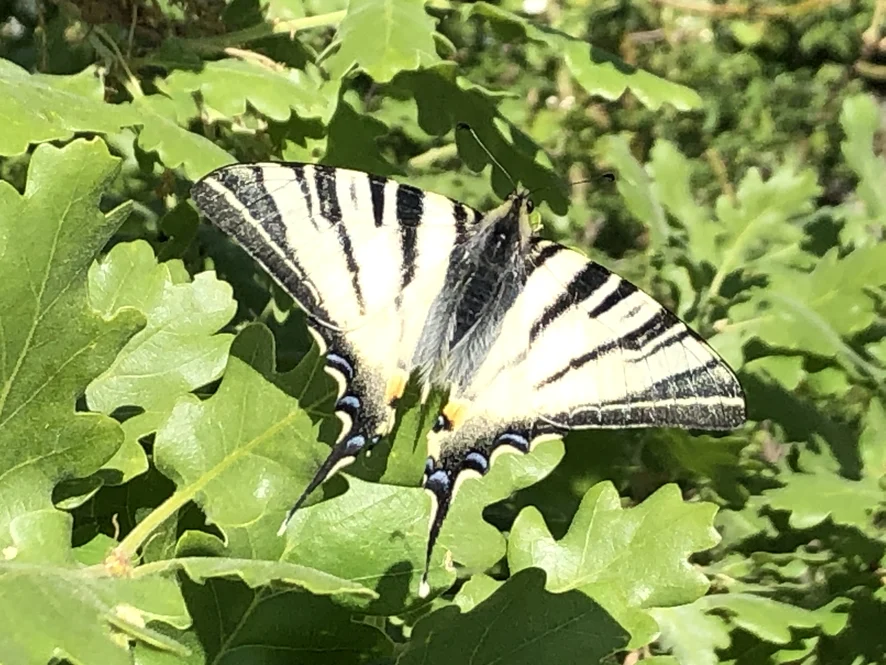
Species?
Iphiclides podalirius
